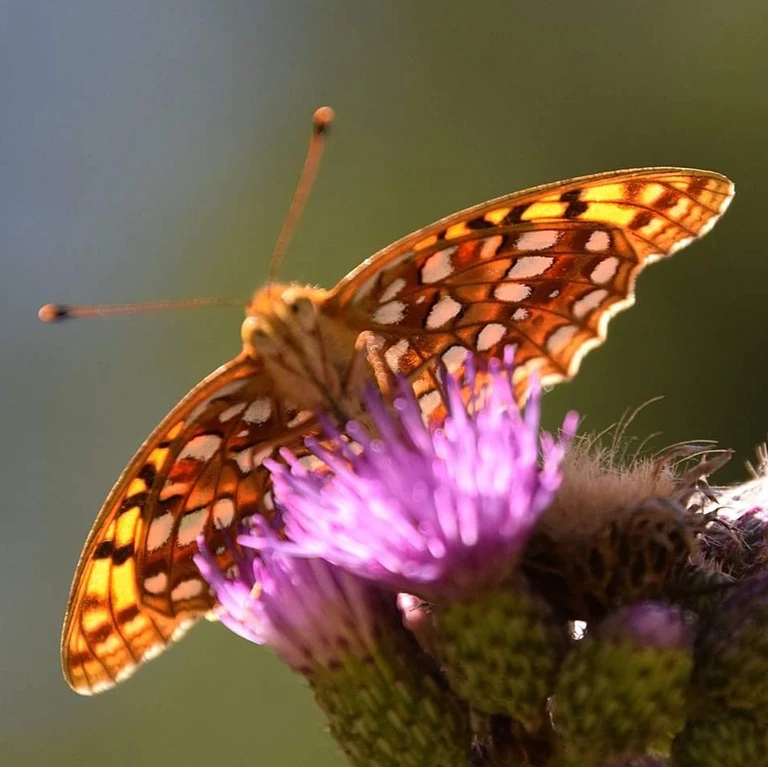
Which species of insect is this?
Fabriciana adippe
